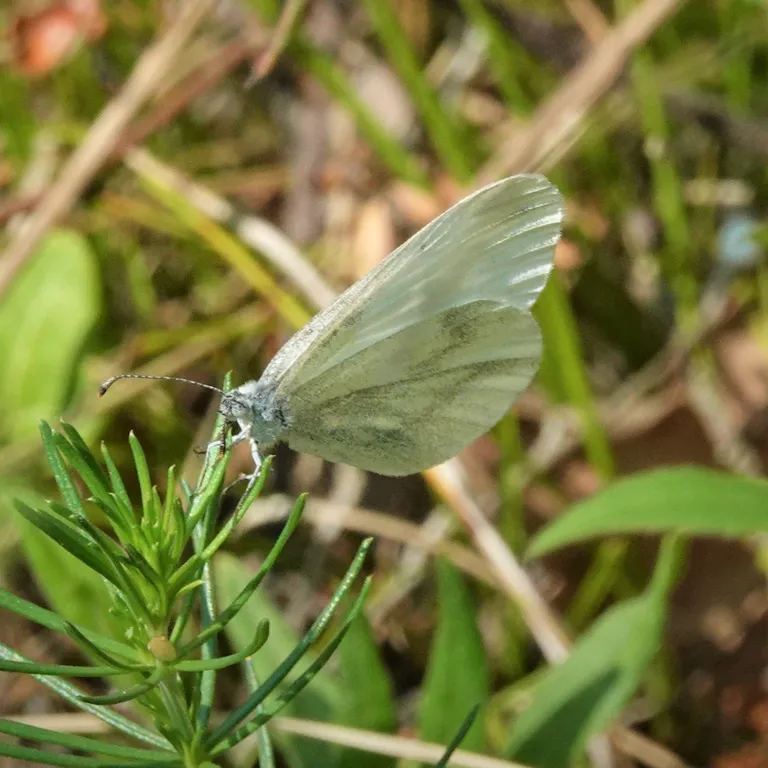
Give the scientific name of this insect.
Leptidea sinapis/juvernica
